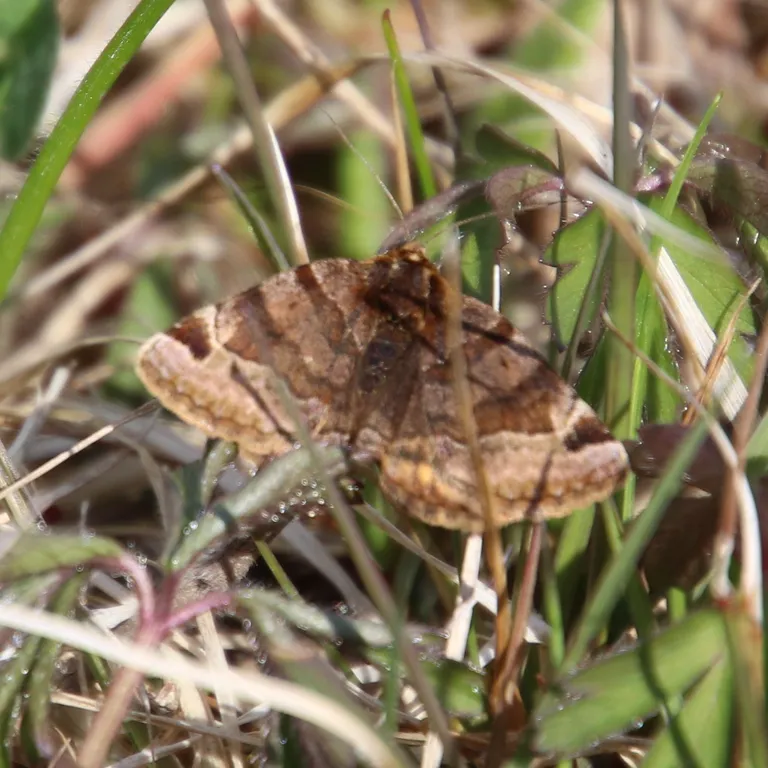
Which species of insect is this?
Euclidia glyphica
